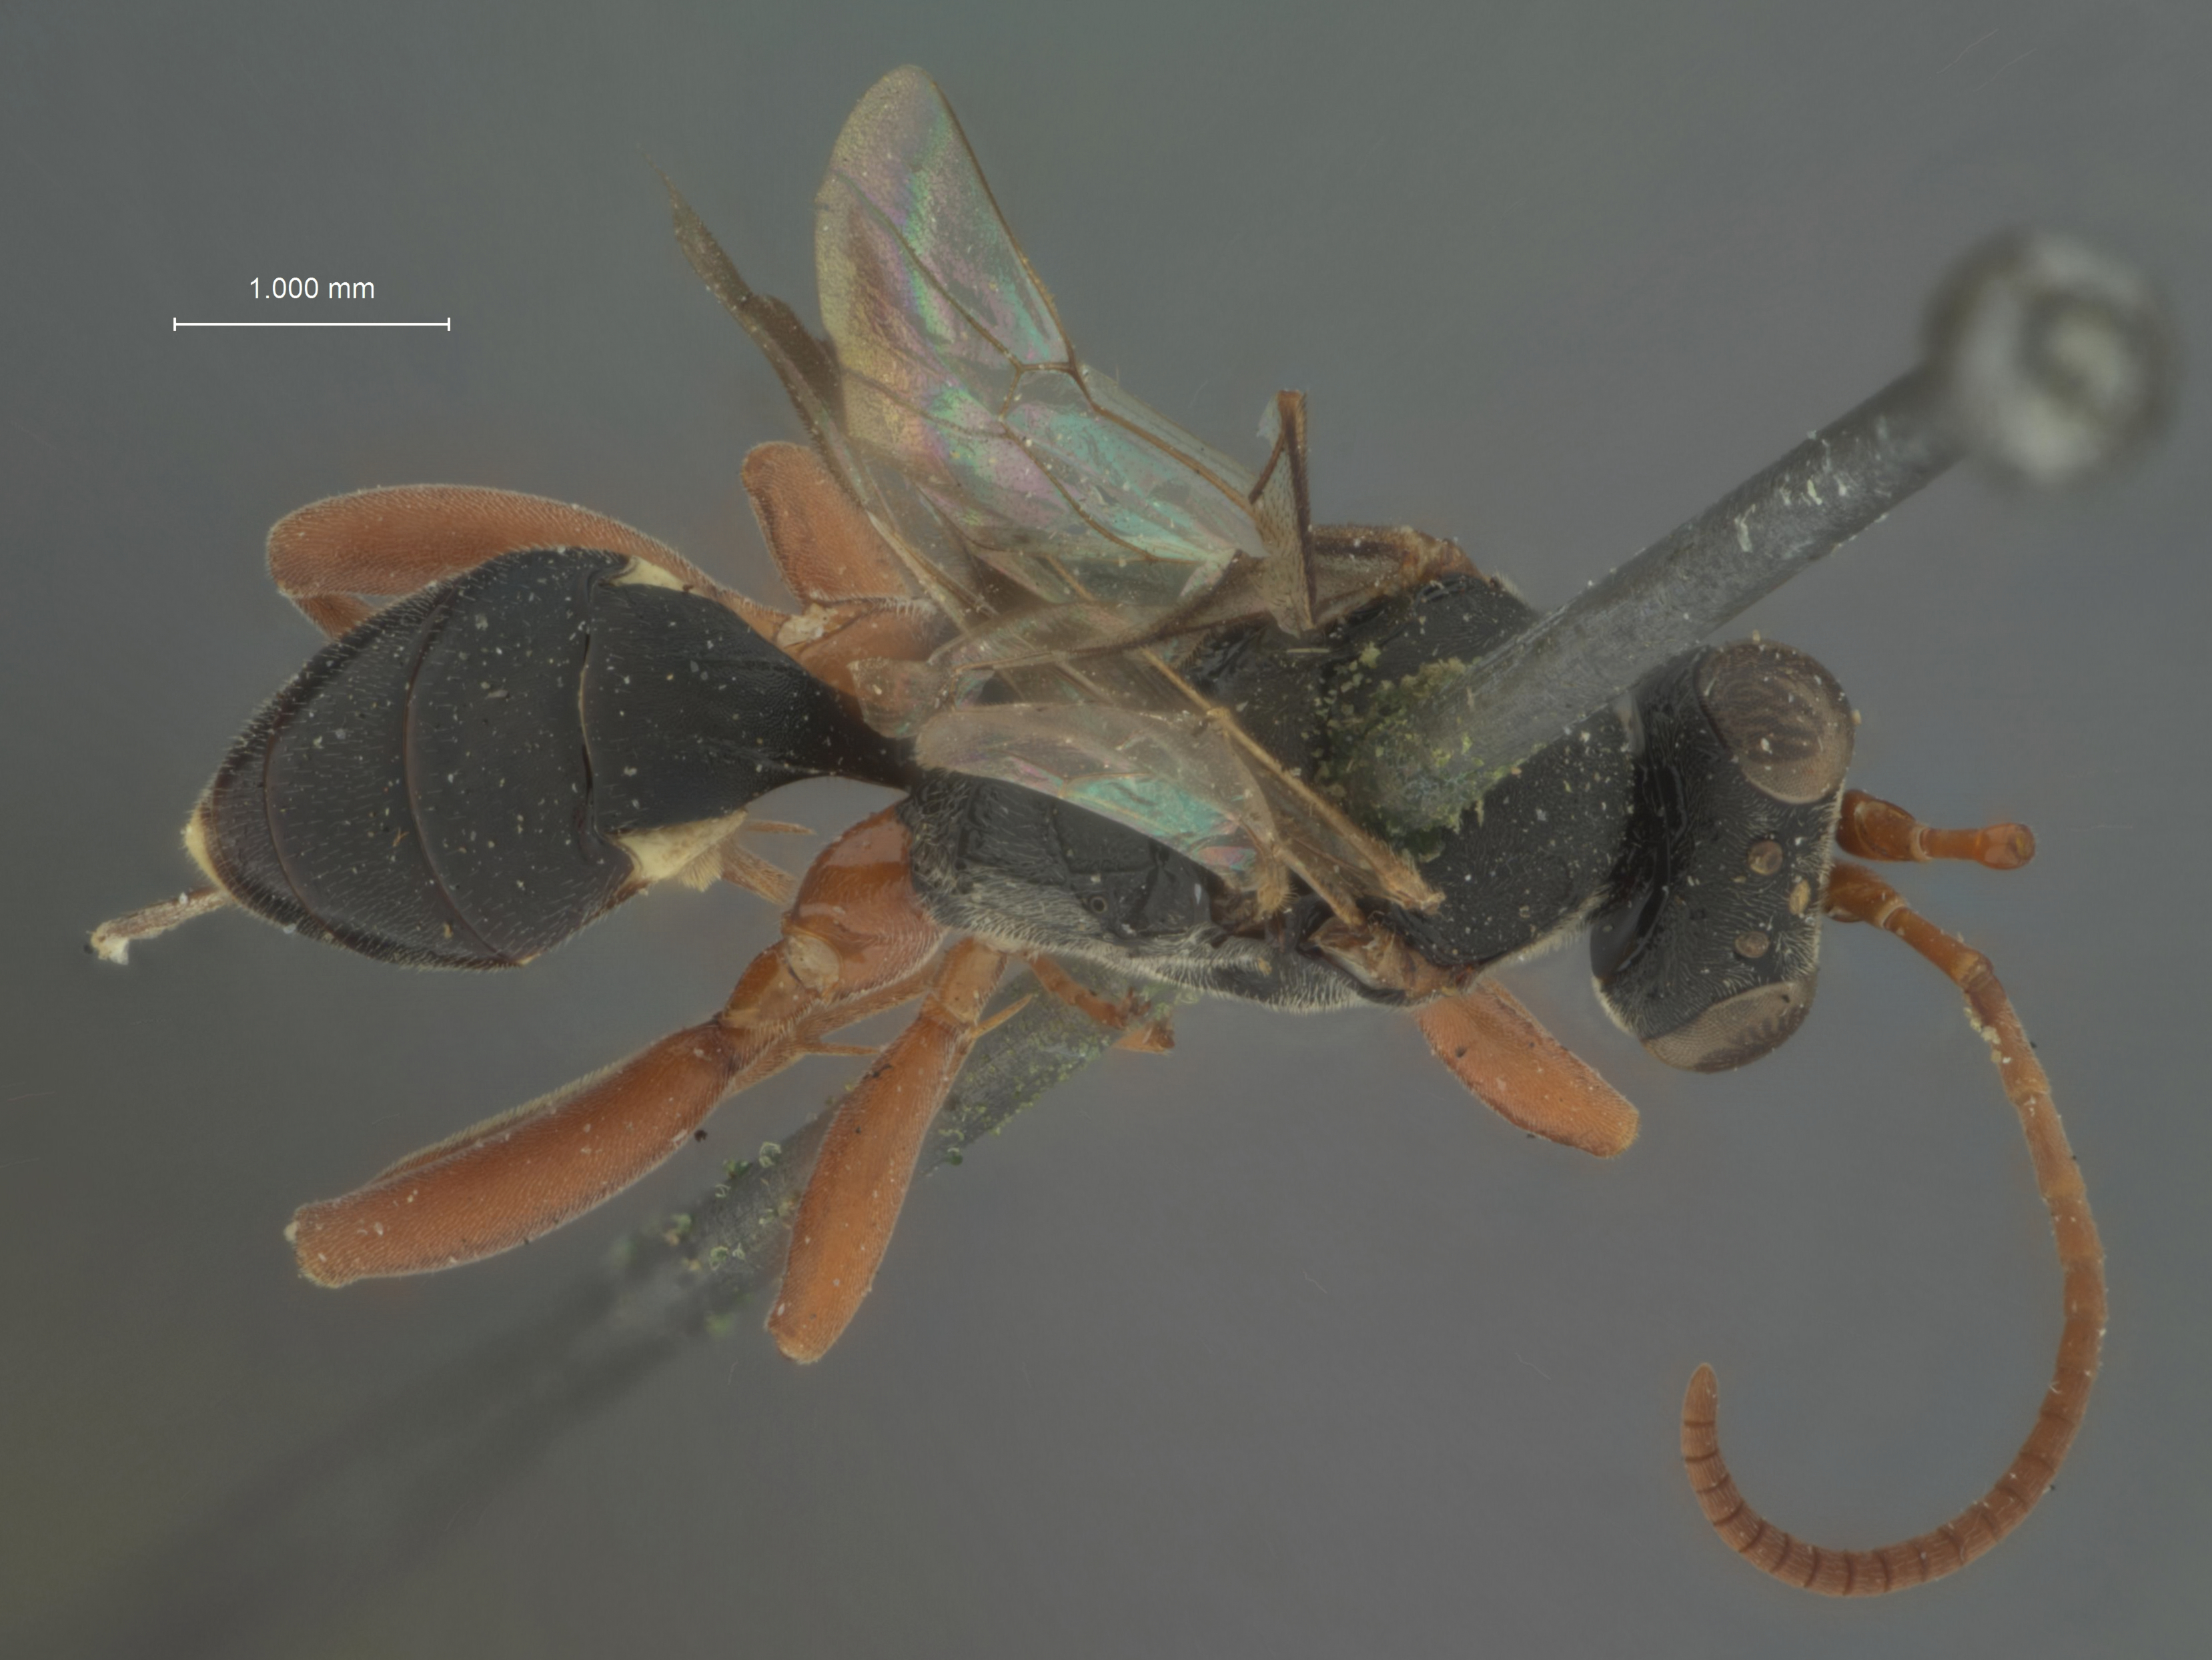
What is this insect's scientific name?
Hemiteles belfragei
